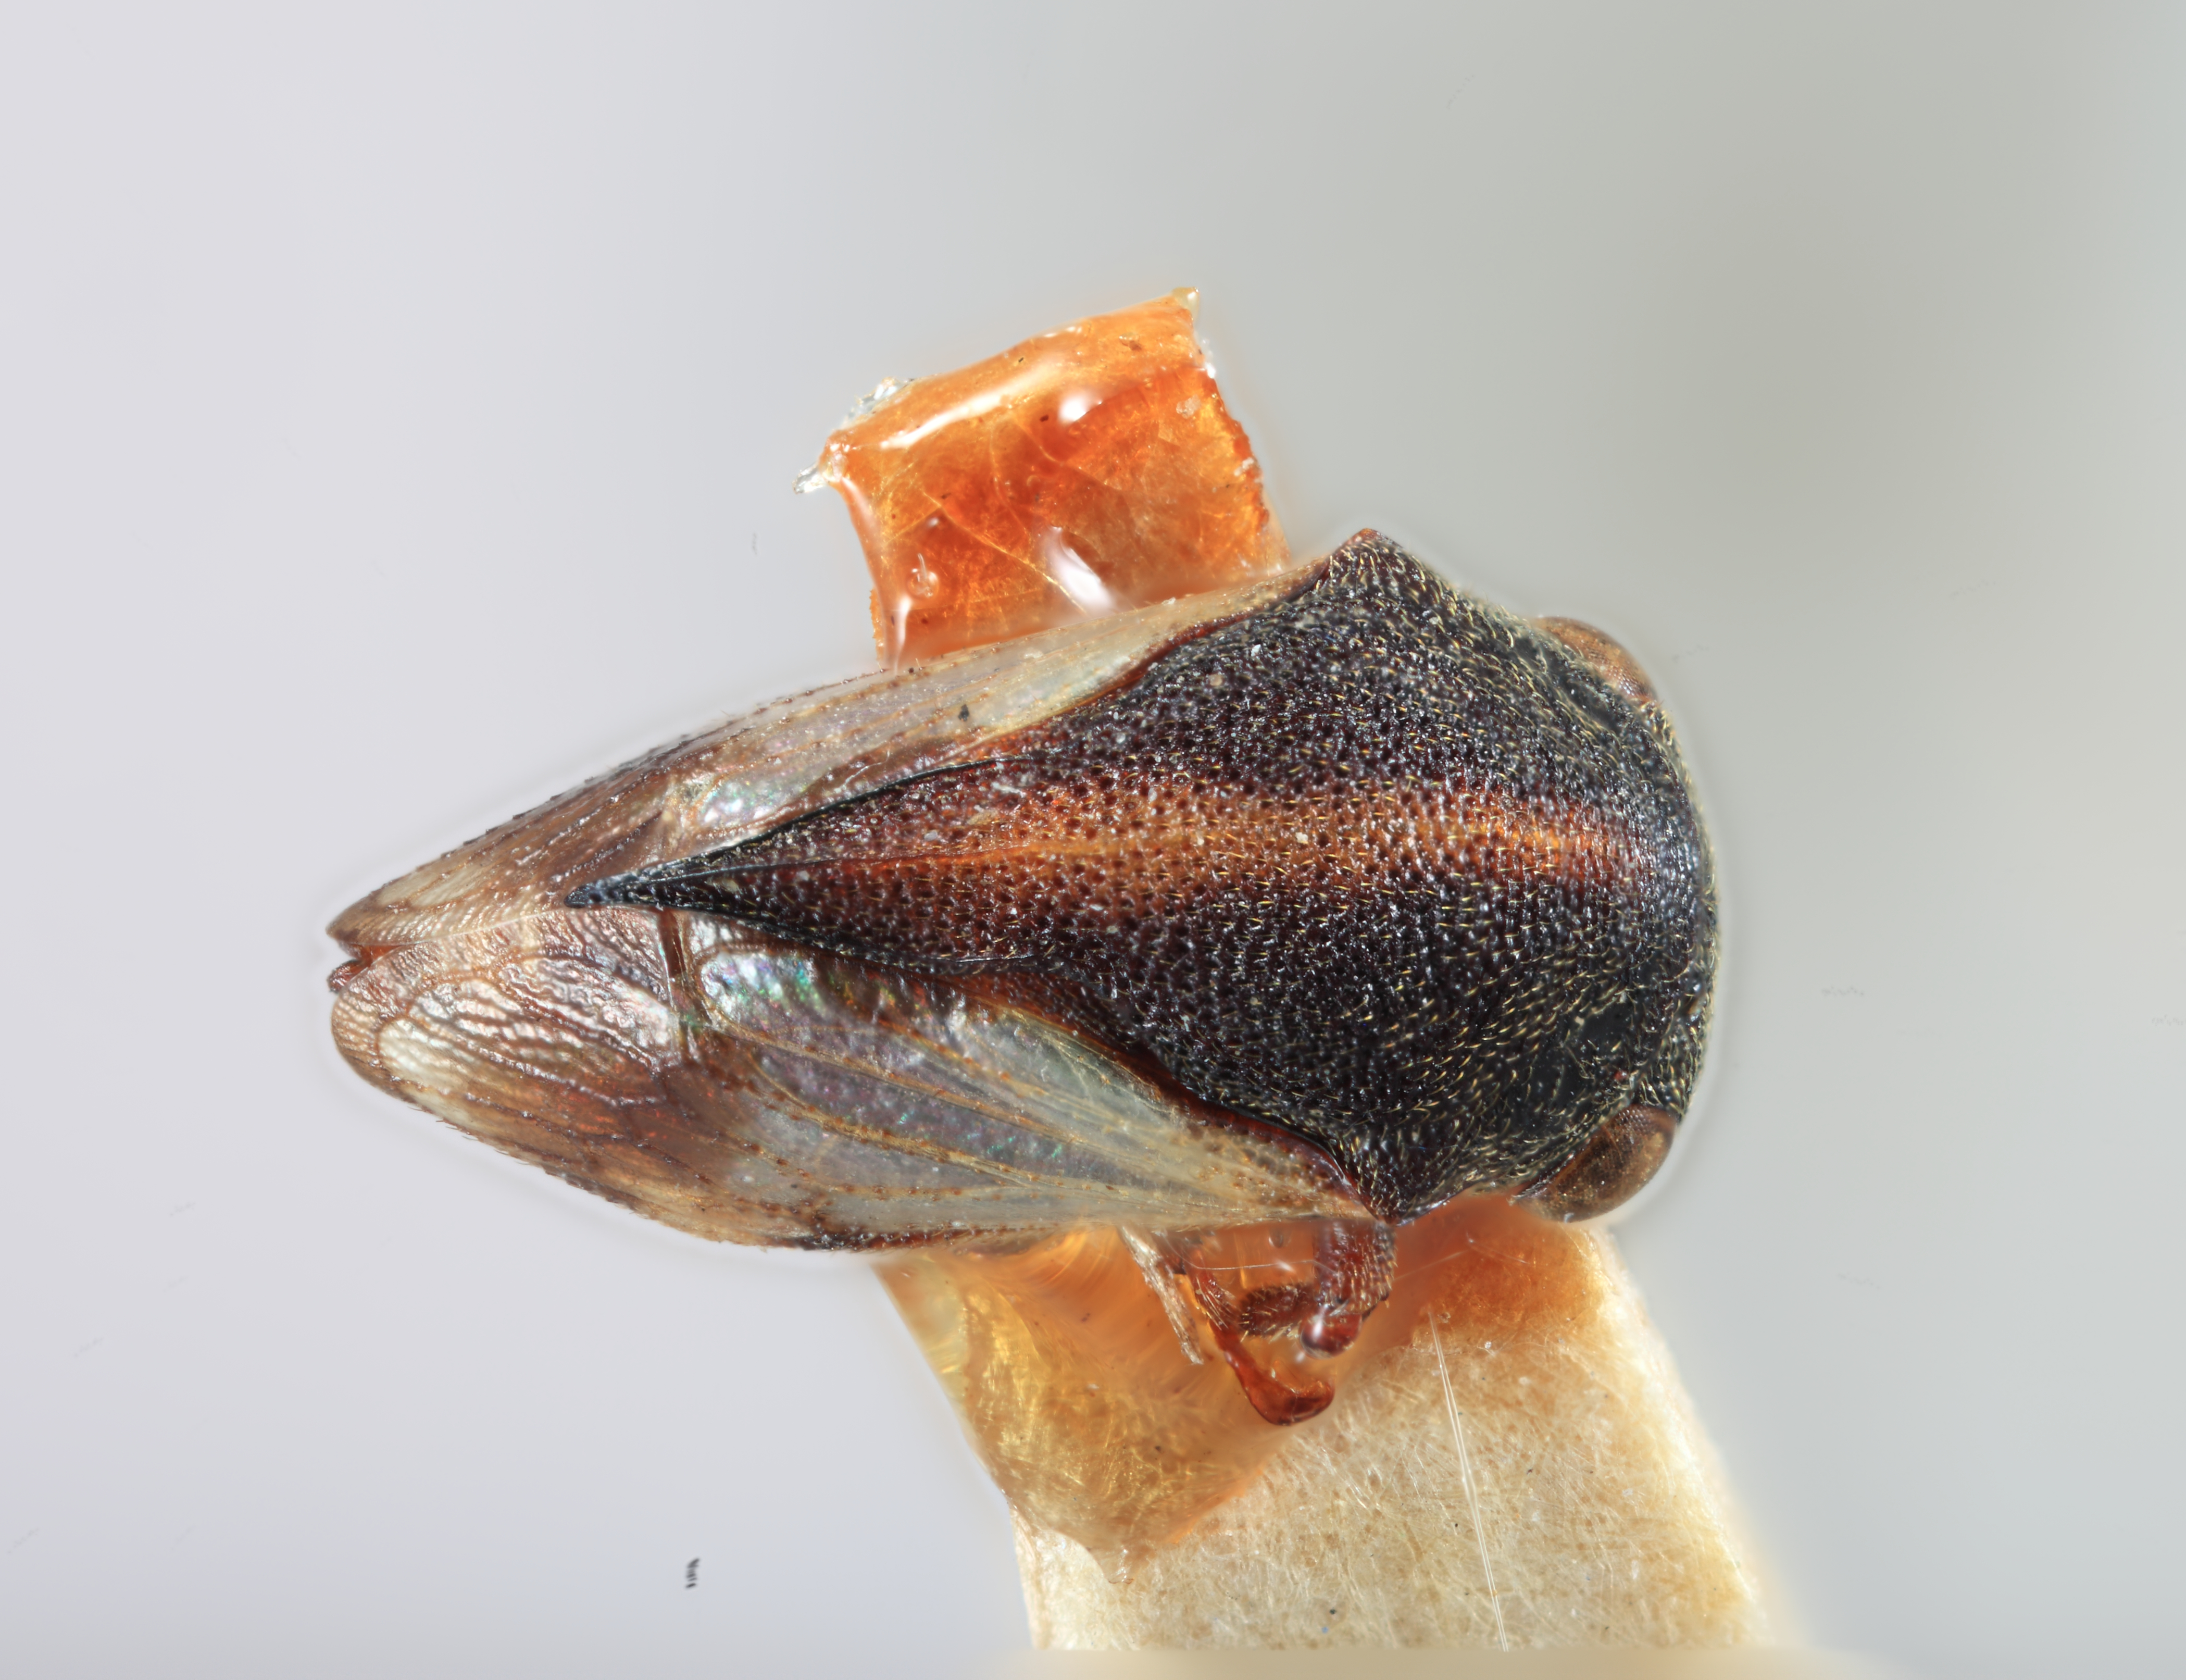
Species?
Gargara brunneidorsata
